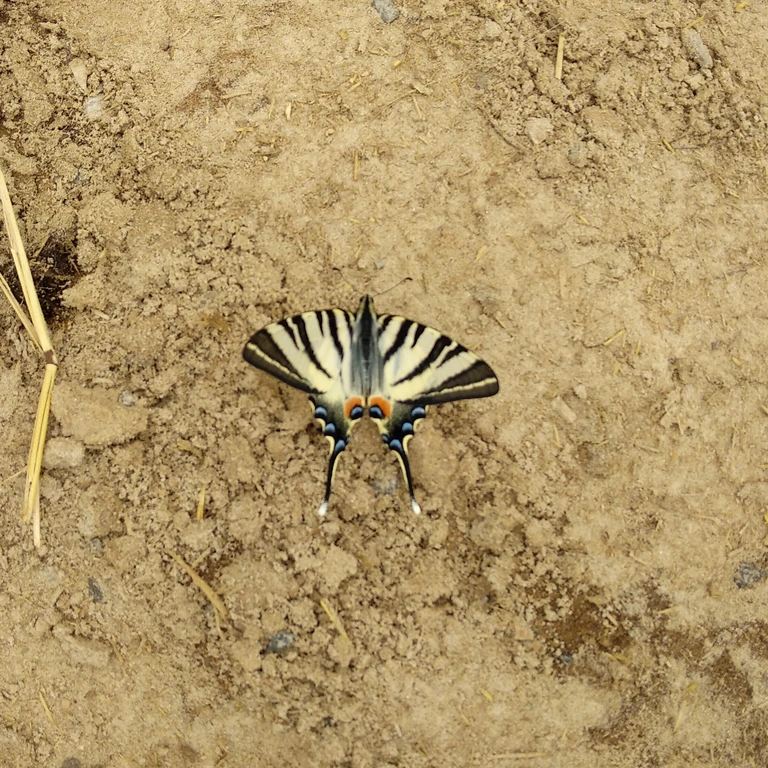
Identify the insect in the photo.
Iphiclides podalirius
